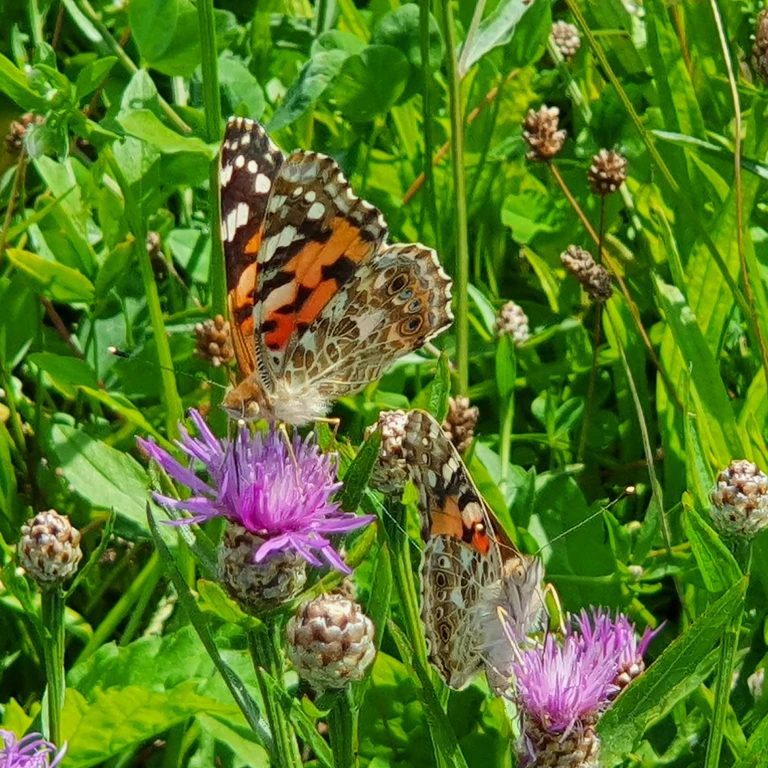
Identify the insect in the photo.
Vanessa cardui
